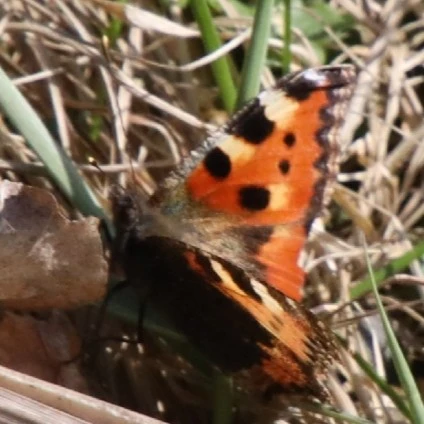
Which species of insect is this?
Aglais urticae
